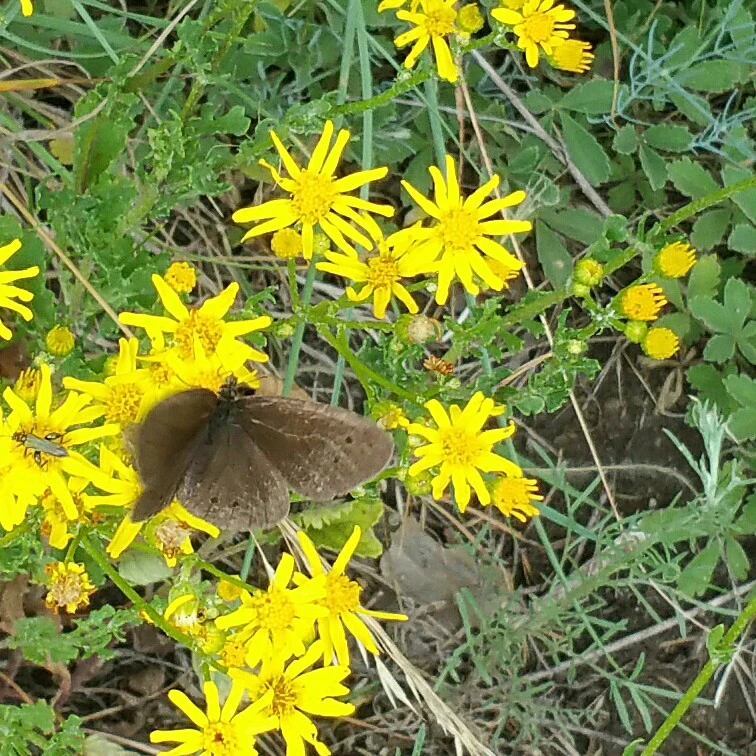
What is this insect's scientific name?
Aphantopus hyperantus
